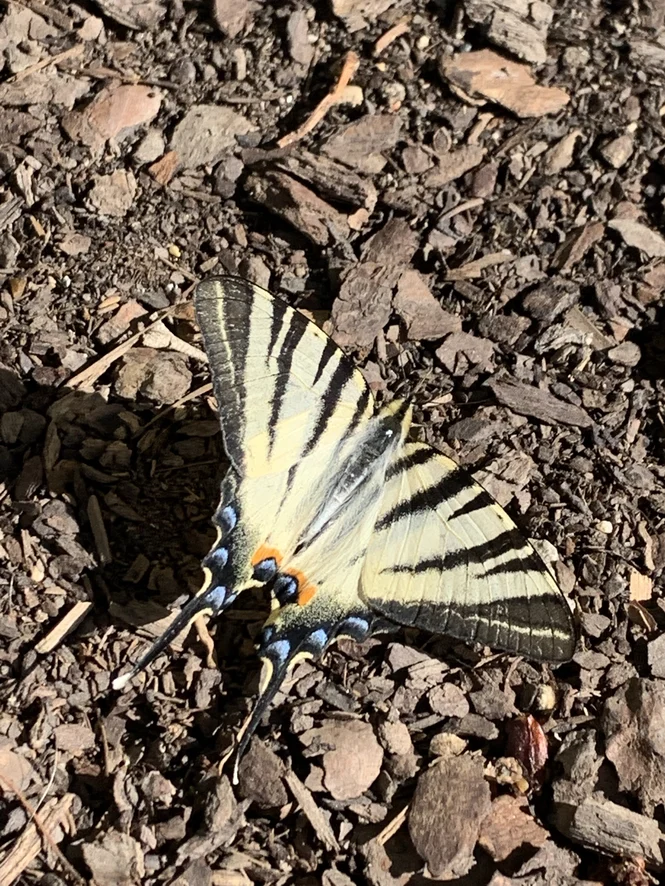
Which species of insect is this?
Iphiclides podalirius
